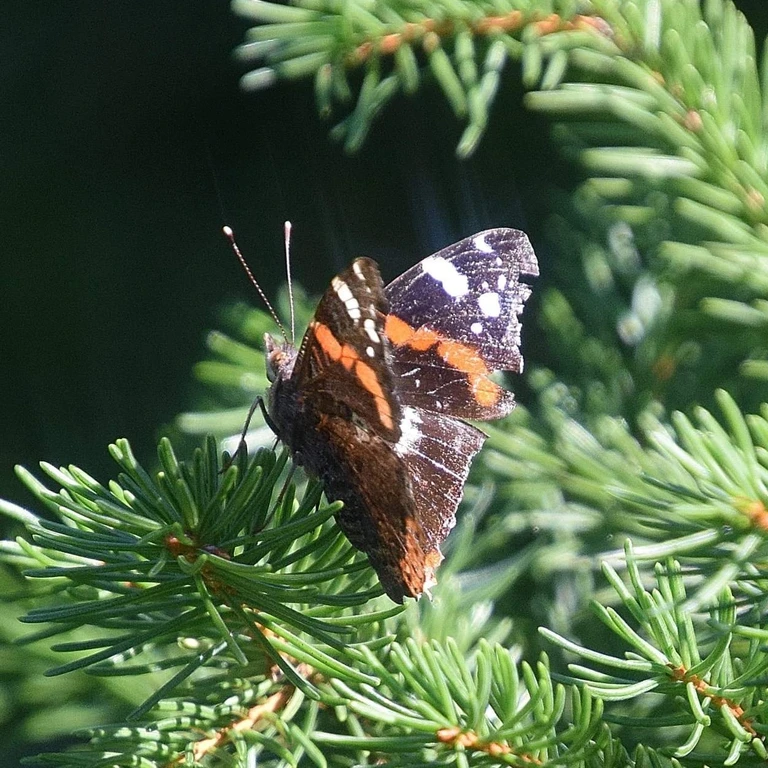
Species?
Vanessa atalanta
